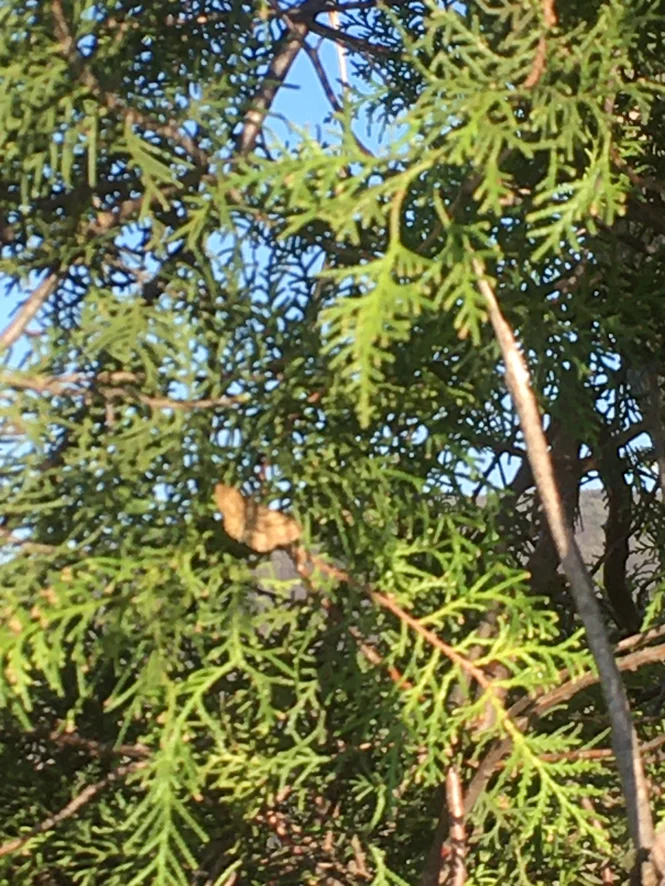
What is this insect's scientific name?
Ematurga atomaria
